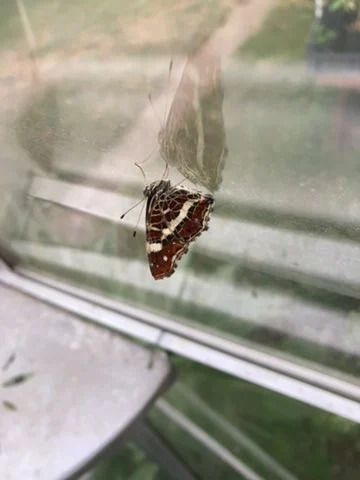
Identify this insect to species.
Araschnia levana
